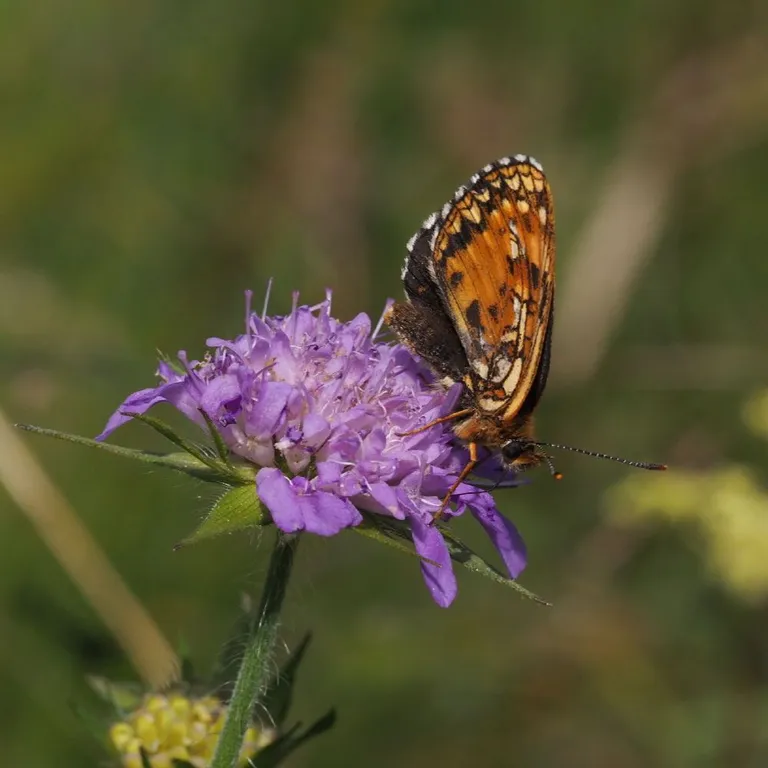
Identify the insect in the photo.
Melitaea diamina
